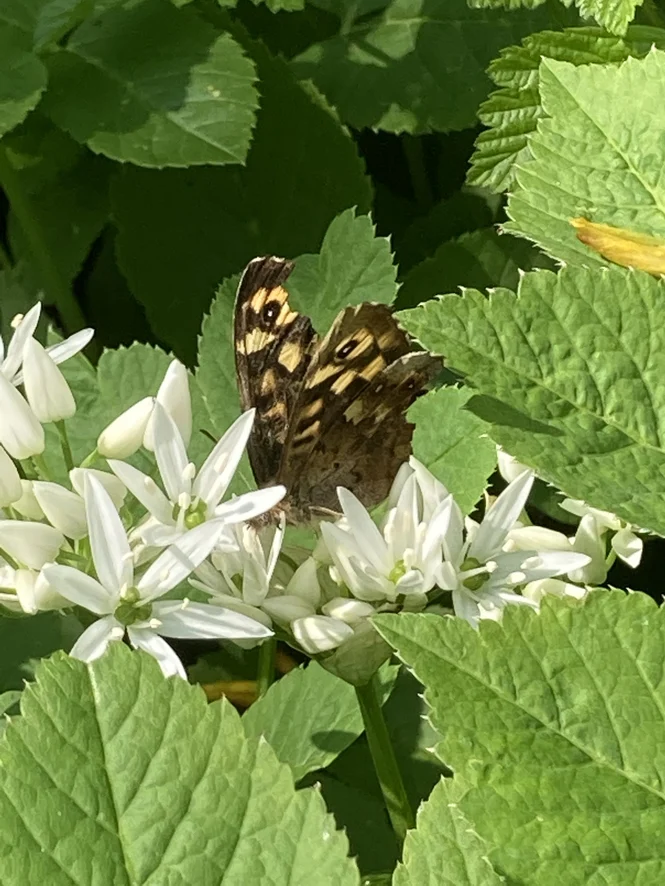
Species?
Pararge aegeria
